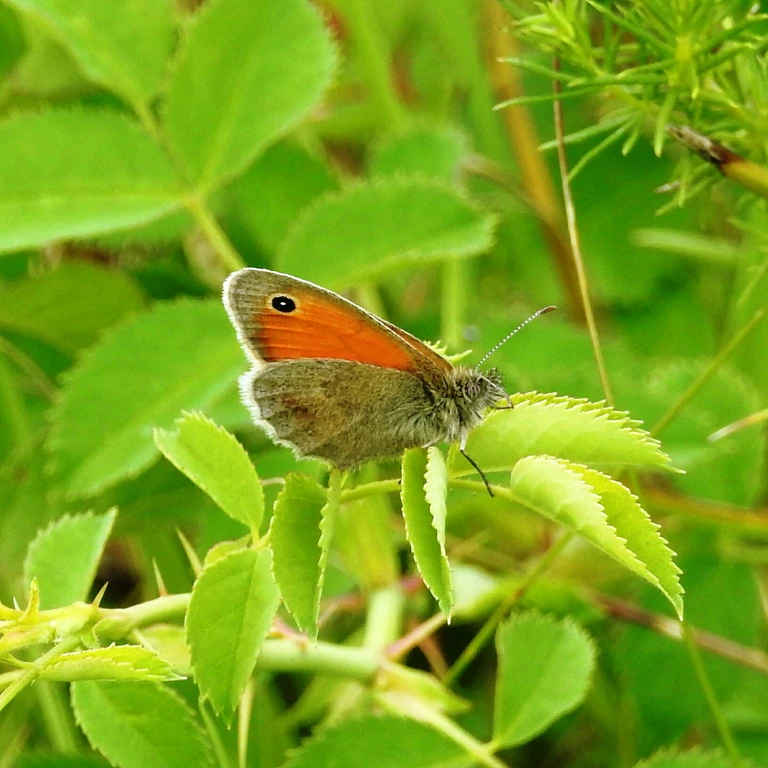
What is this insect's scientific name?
Coenonympha pamphilus
